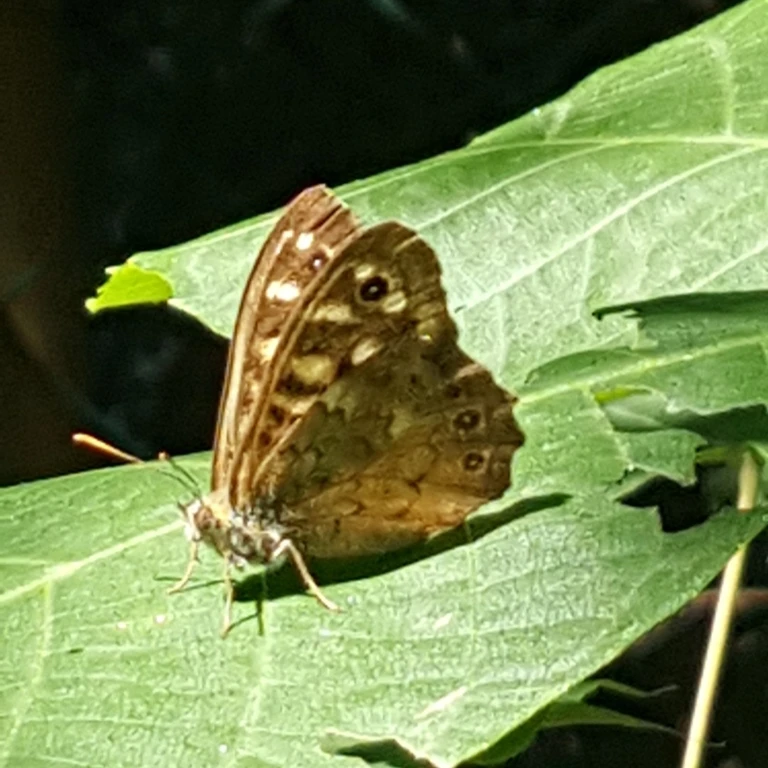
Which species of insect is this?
Pararge aegeria
